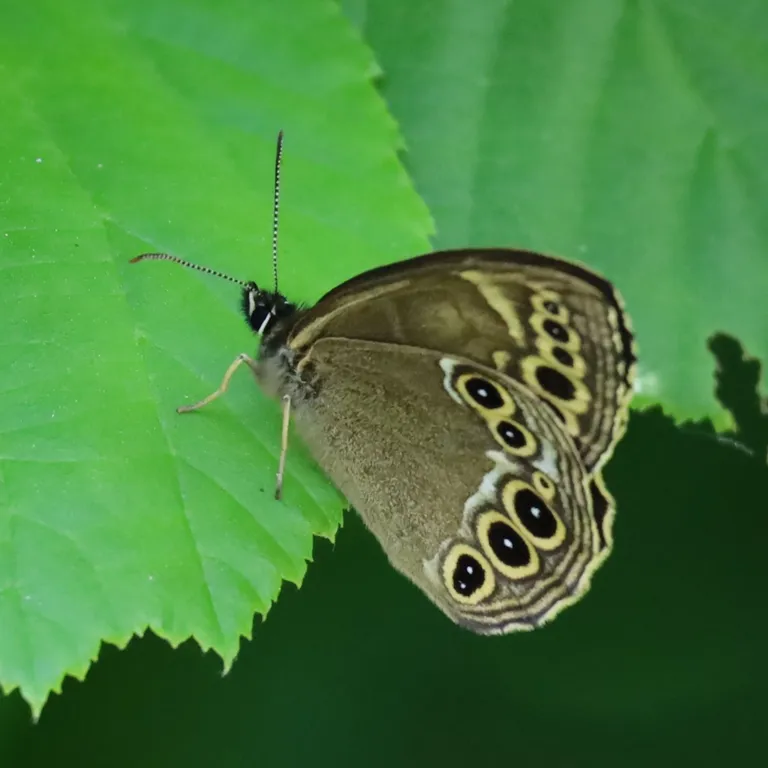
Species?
Lopinga achine (also Pararge achine)
